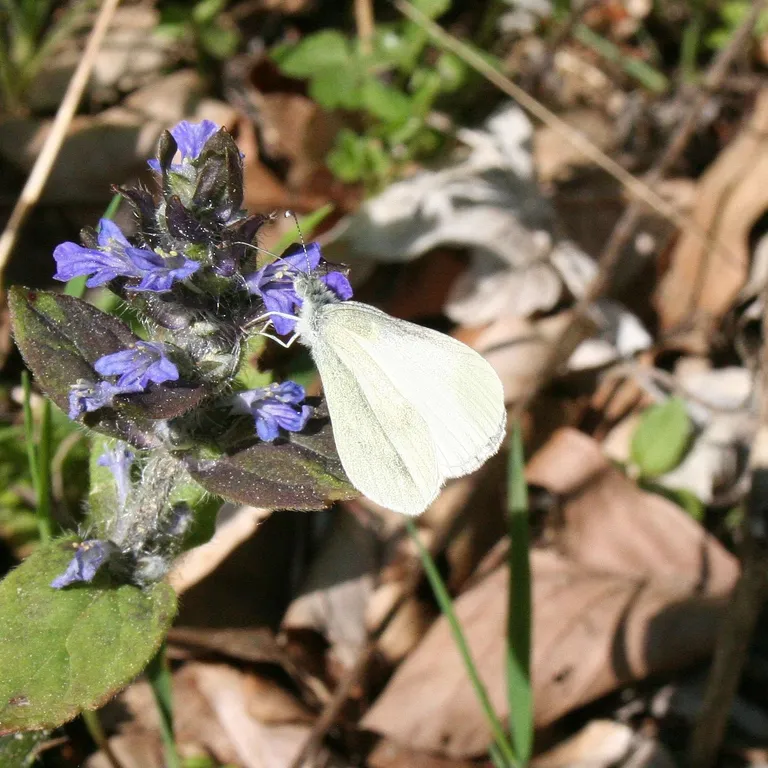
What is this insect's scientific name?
Leptidea sinapis/juvernica
